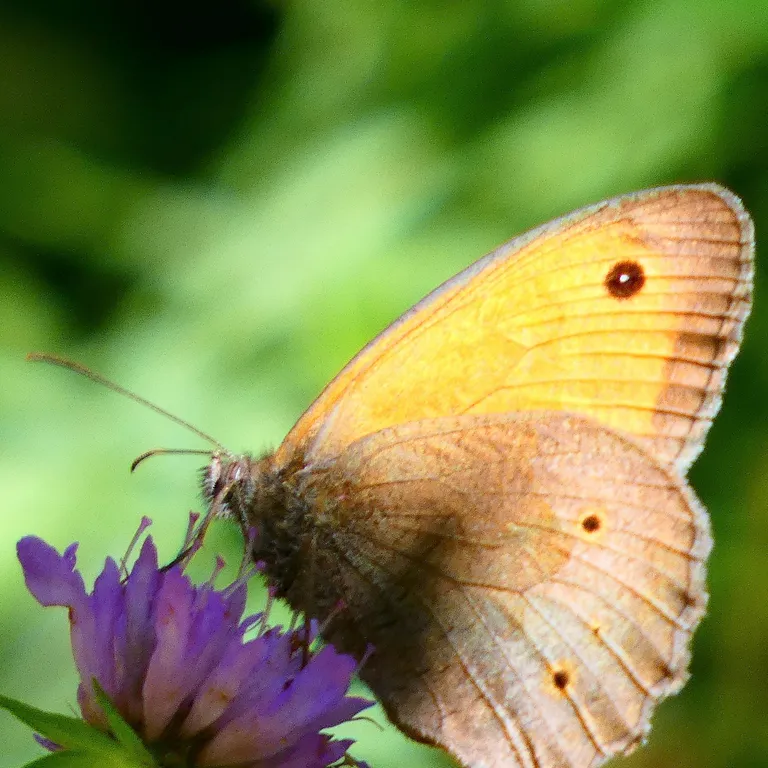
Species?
Maniola jurtina
